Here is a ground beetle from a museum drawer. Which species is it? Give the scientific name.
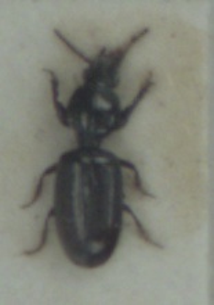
Dyschirius salinus
